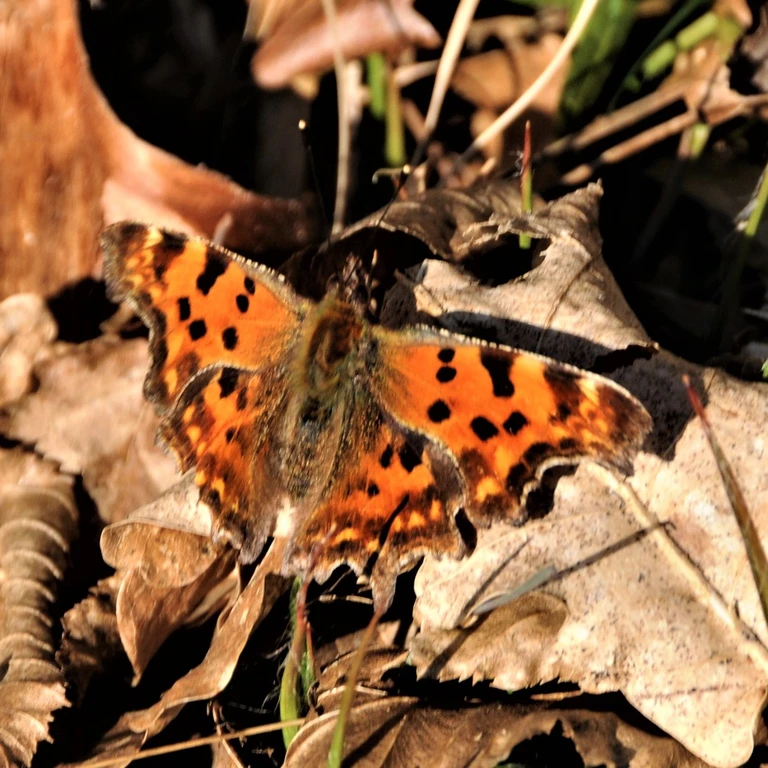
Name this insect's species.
Polygonia c-album
